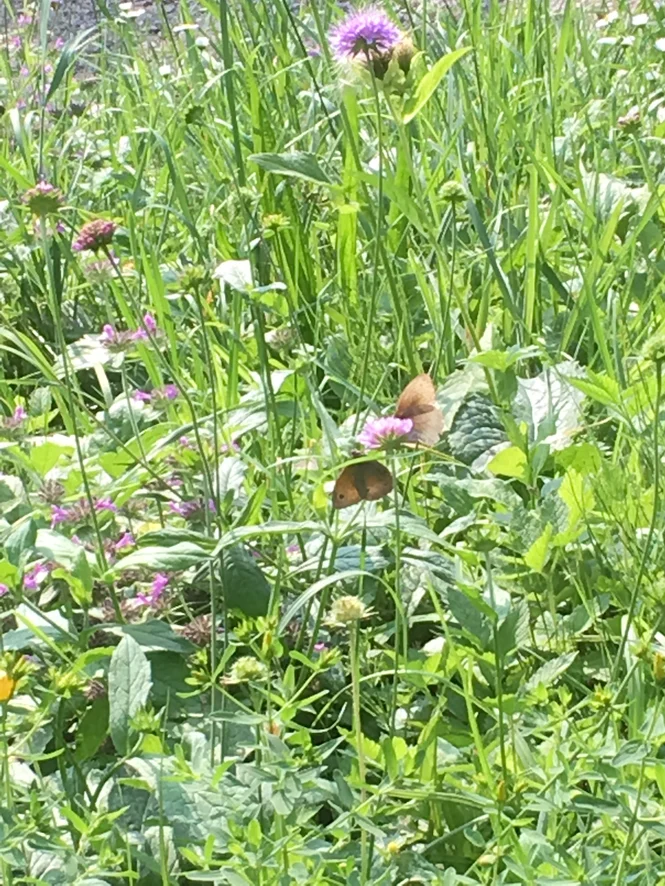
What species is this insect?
Maniola jurtina
